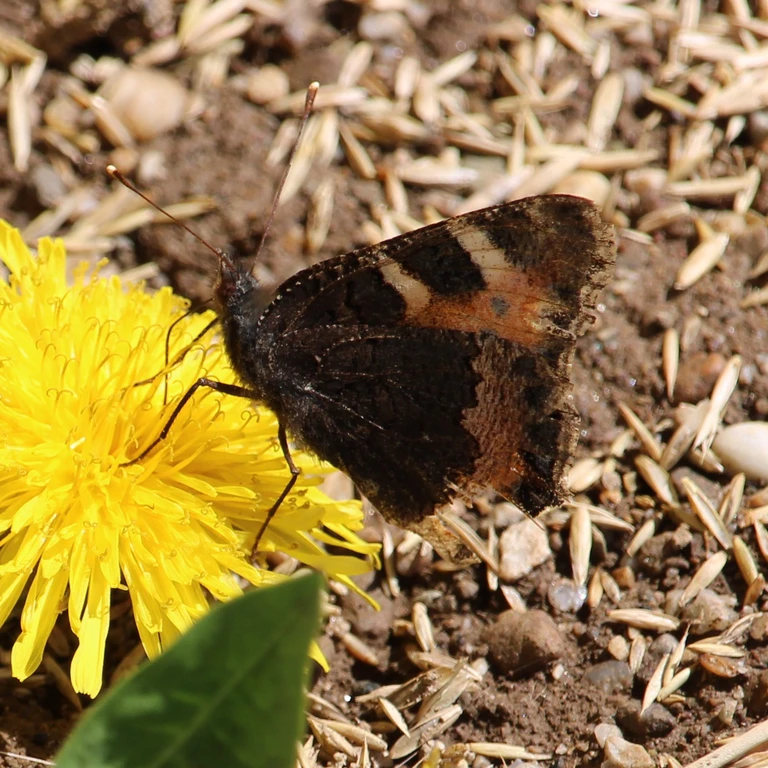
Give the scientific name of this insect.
Aglais urticae
